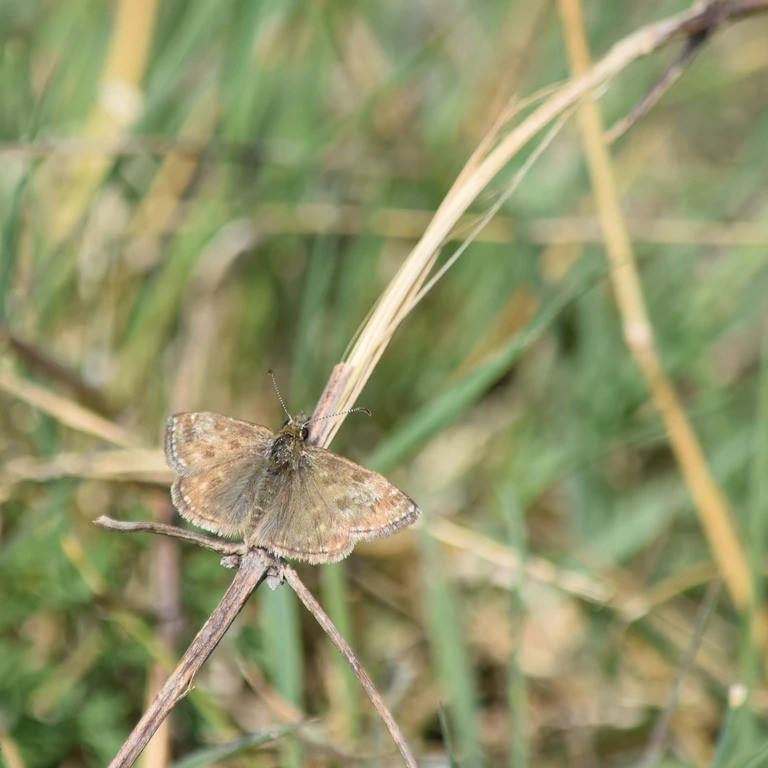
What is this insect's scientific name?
Erynnis tages
